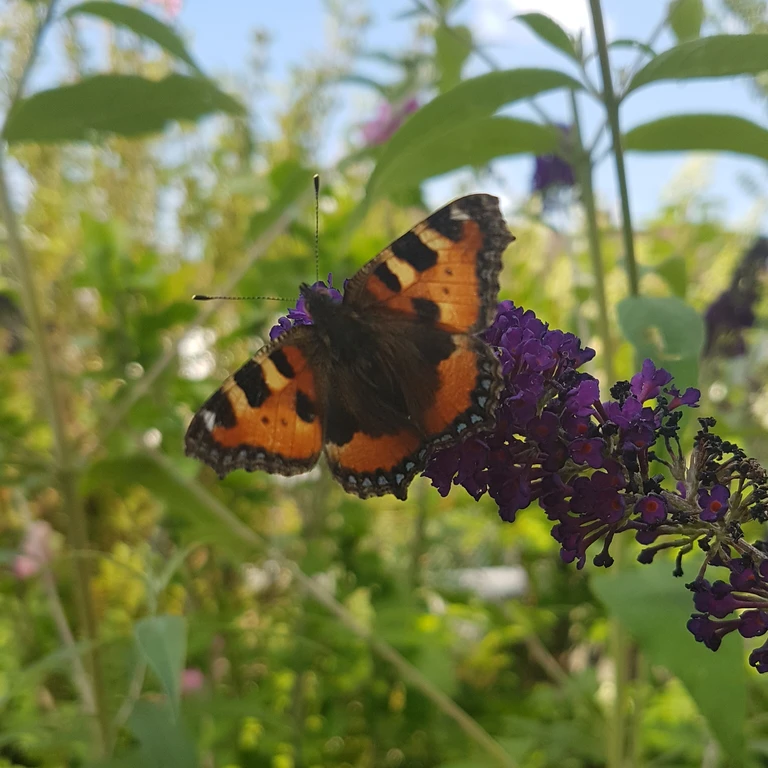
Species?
Aglais urticae
